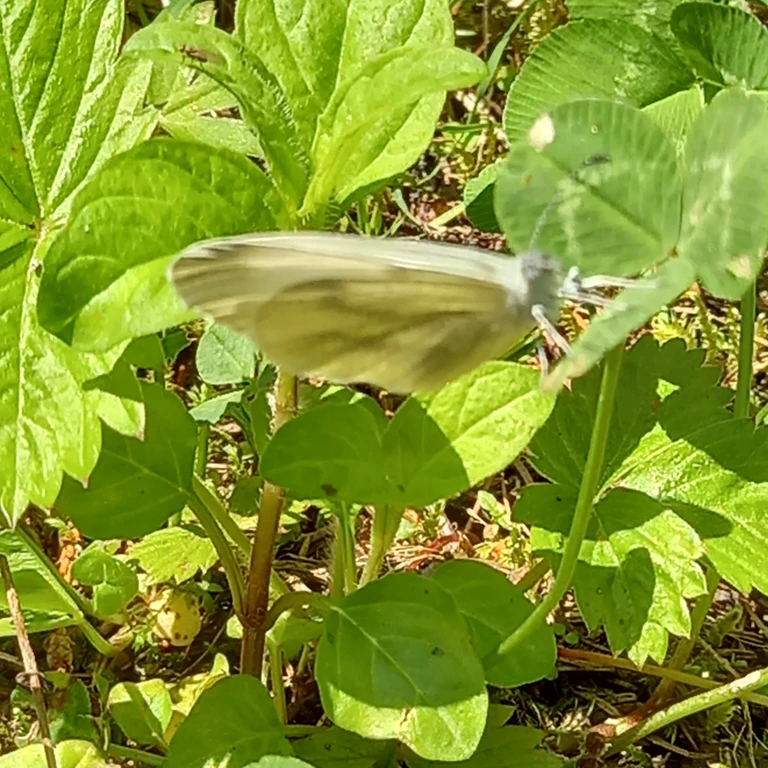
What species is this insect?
Leptidea sinapis/juvernica
